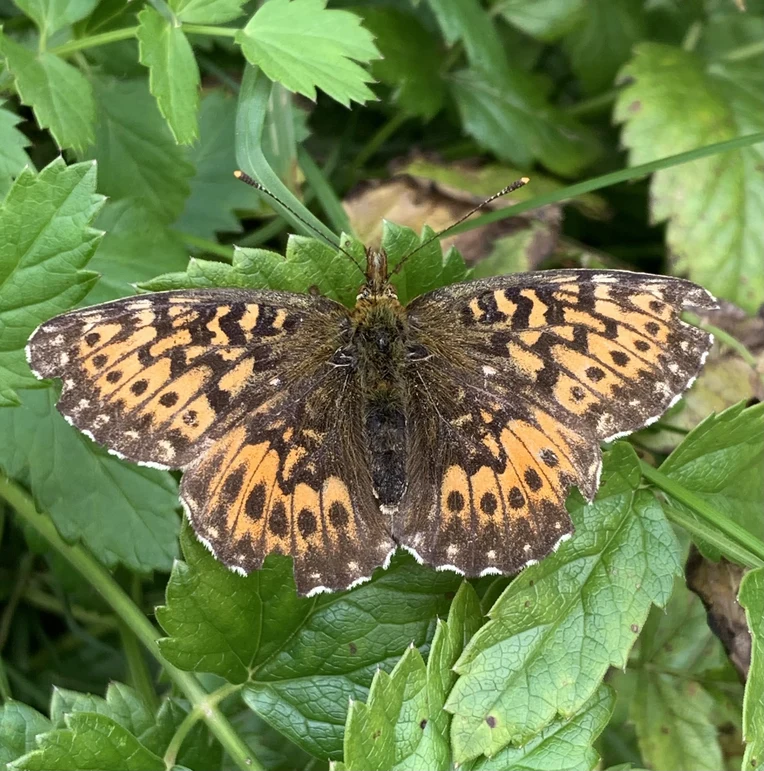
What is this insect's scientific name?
Boloria titania
